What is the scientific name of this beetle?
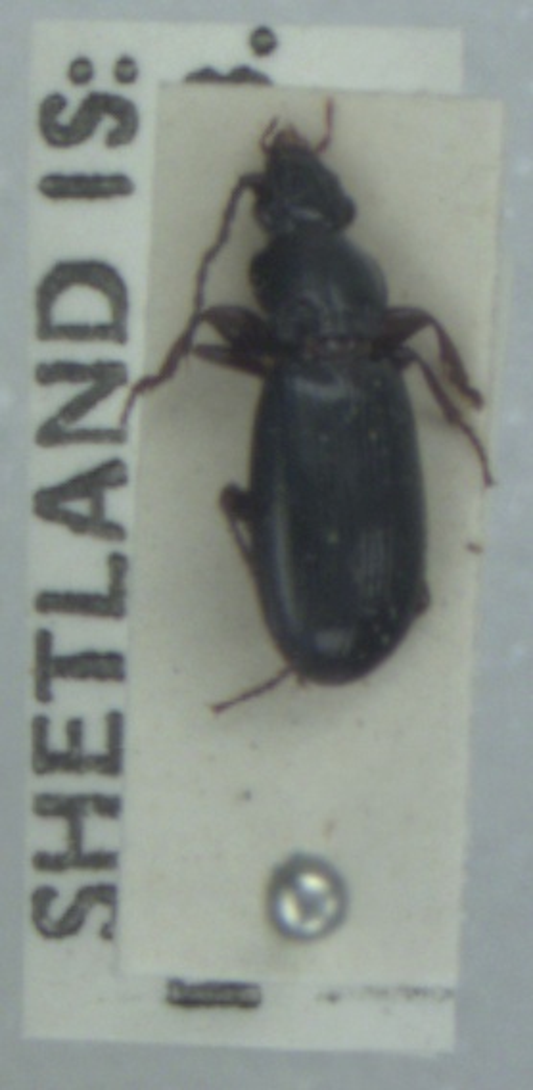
Patrobus assimilis
